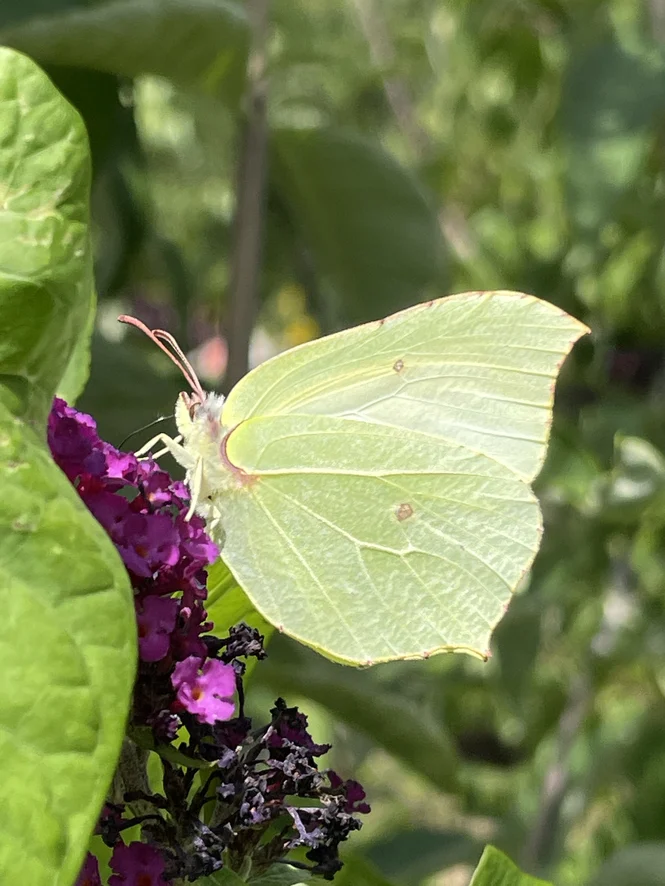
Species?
Gonepteryx rhamni
